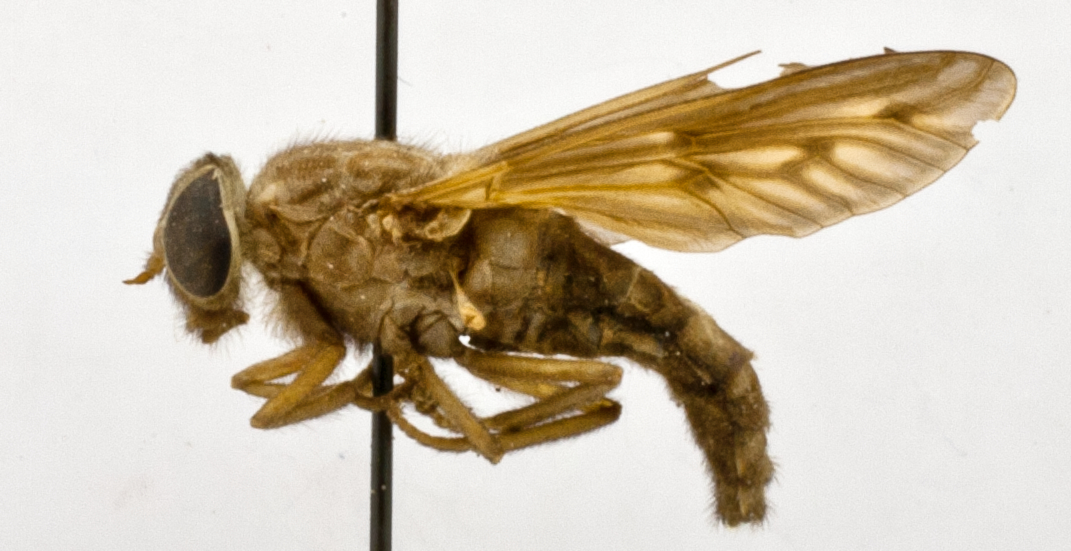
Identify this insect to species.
Merycomyia haitiensis (also Thaumastomyia haitiensis)
